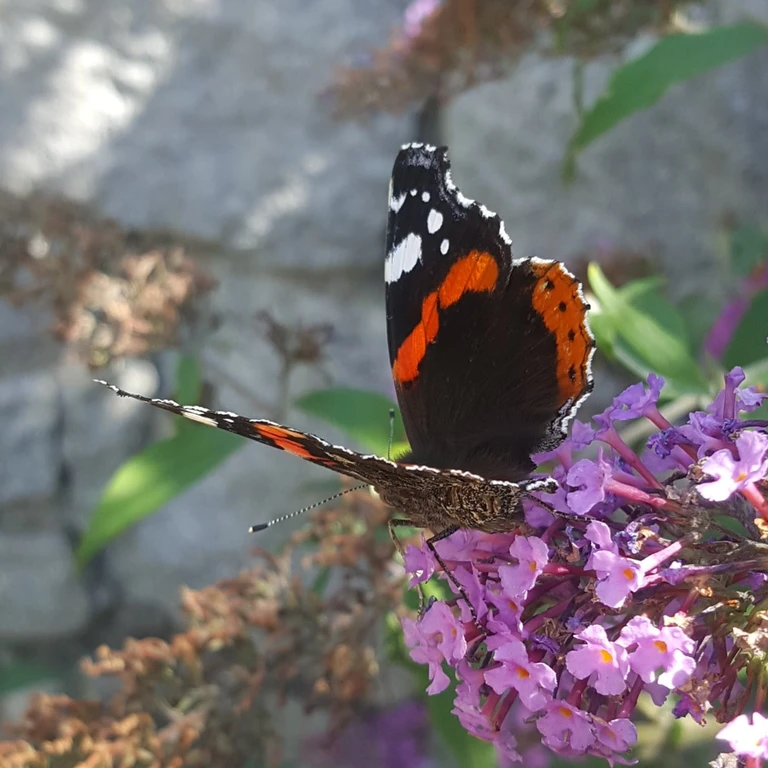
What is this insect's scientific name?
Vanessa atalanta
